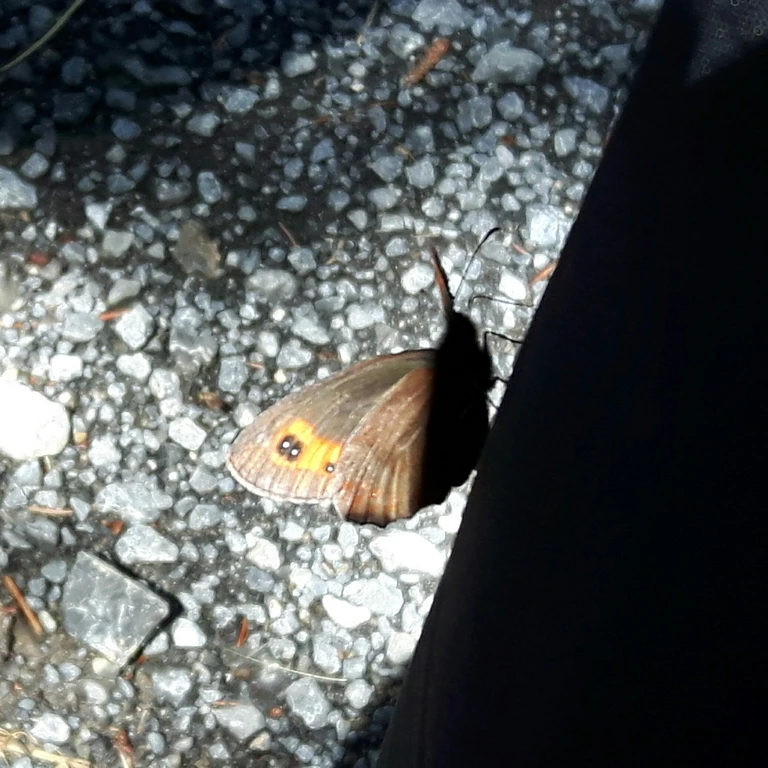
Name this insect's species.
Erebia aethiops
